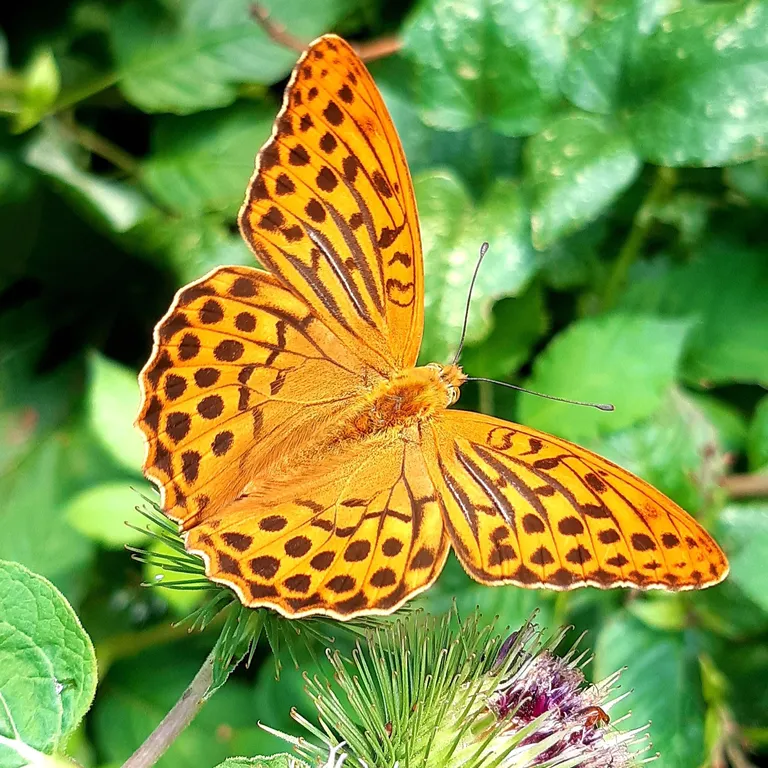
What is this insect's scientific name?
Argynnis paphia
